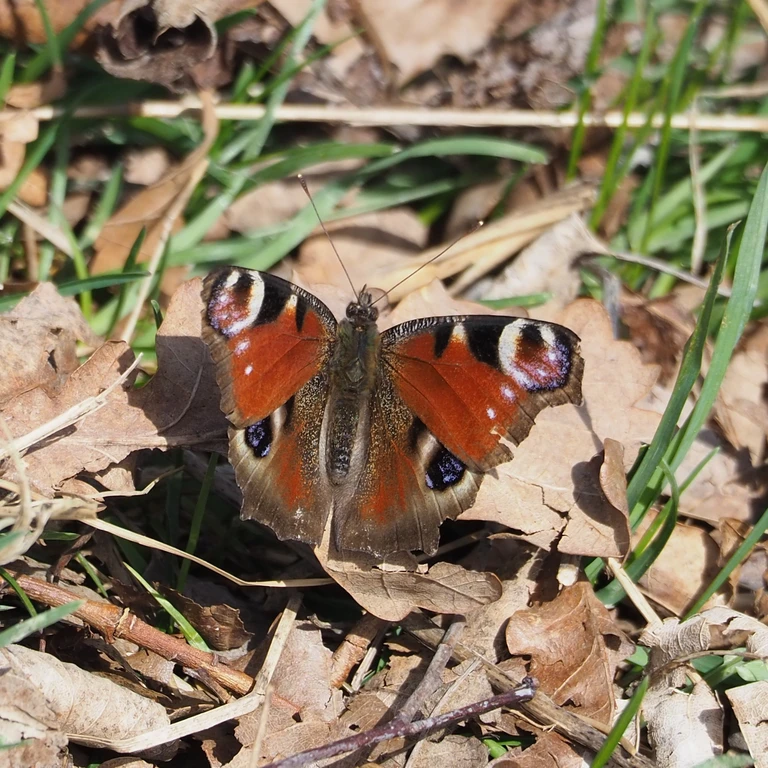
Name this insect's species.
Aglais io
